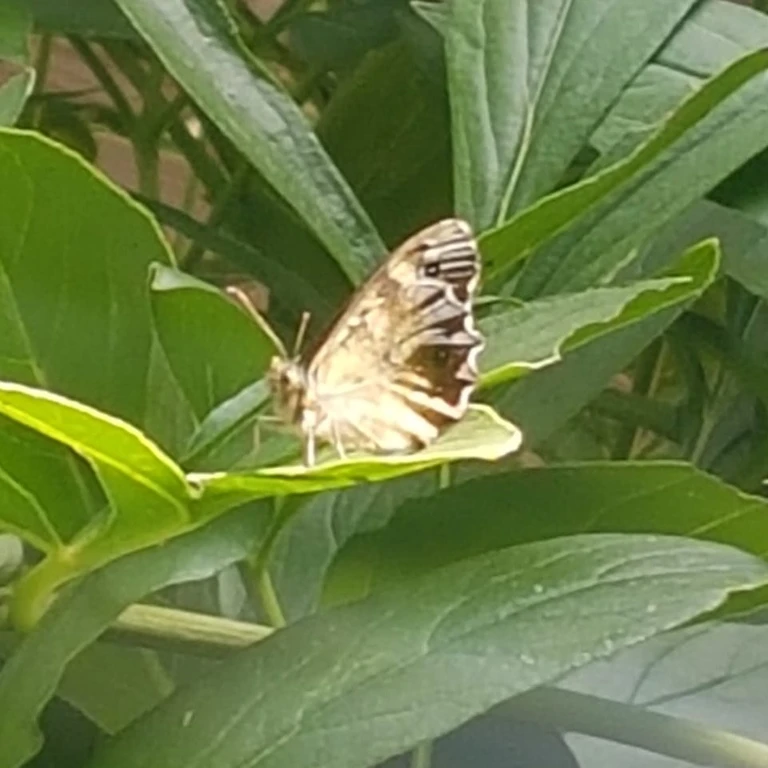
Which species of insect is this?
Pararge aegeria
